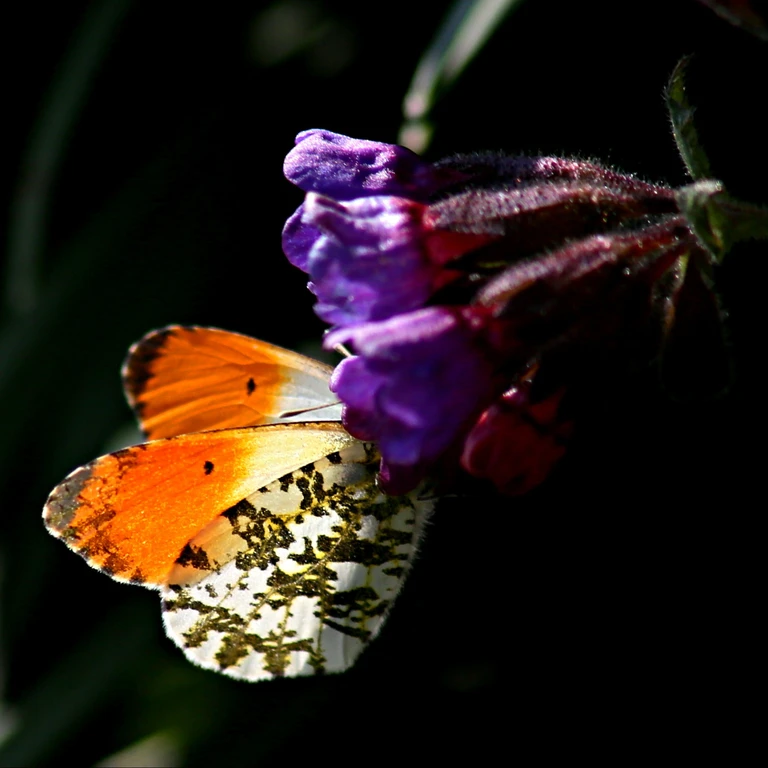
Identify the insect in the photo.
Anthocharis cardamines
